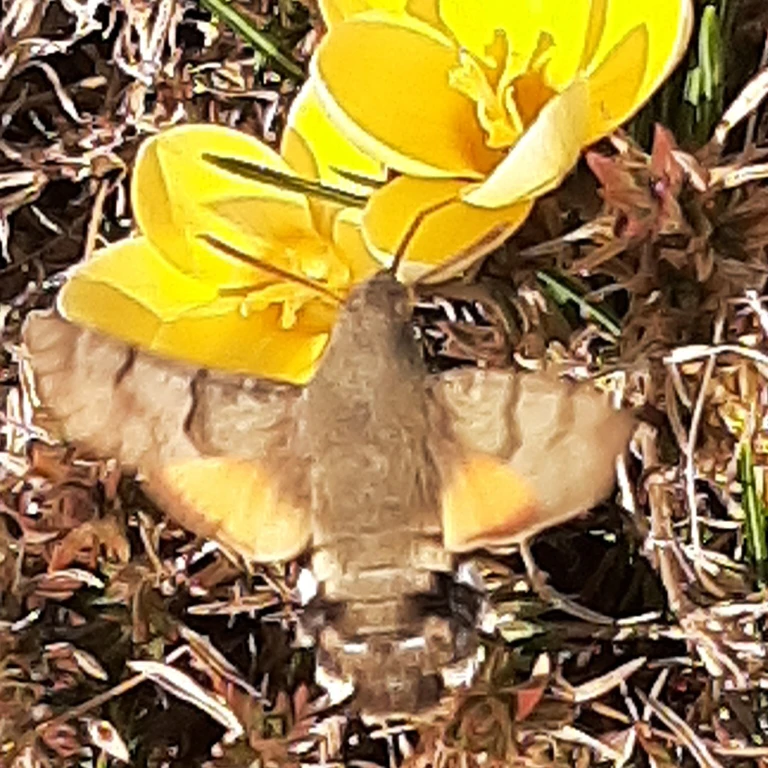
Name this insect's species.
Macroglossum stellatarum
